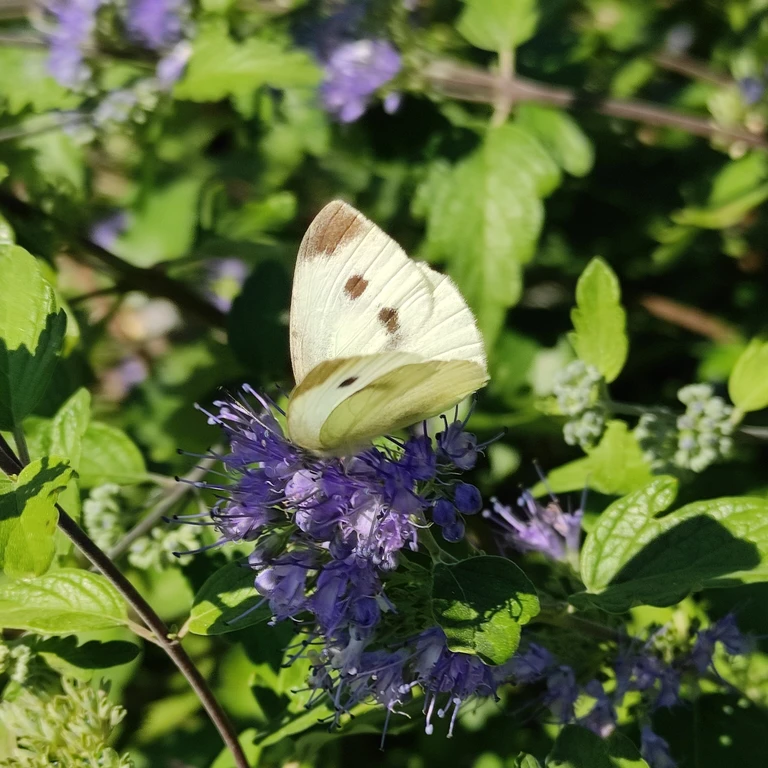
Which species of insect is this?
Pieris rapae
